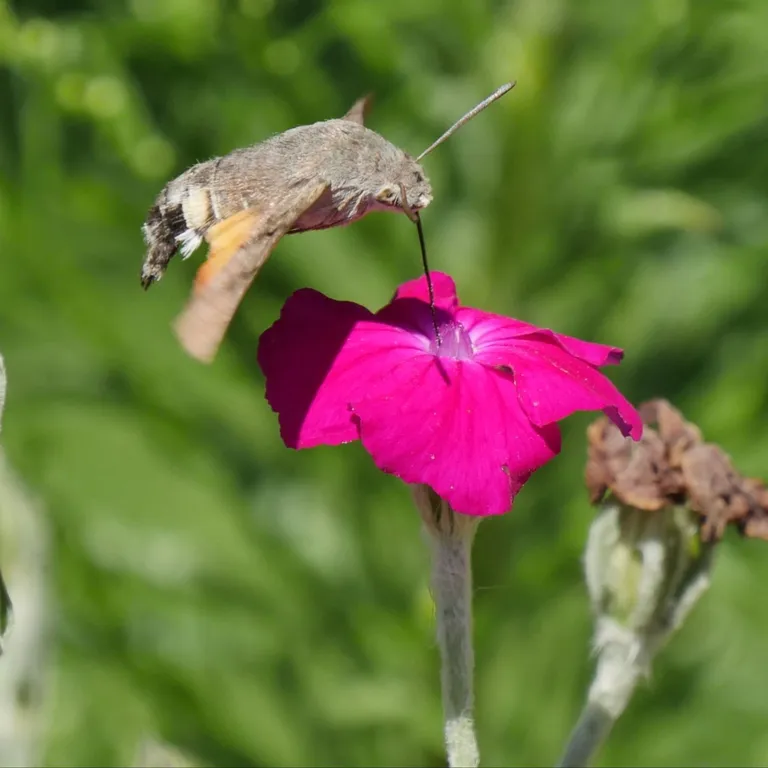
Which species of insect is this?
Macroglossum stellatarum
